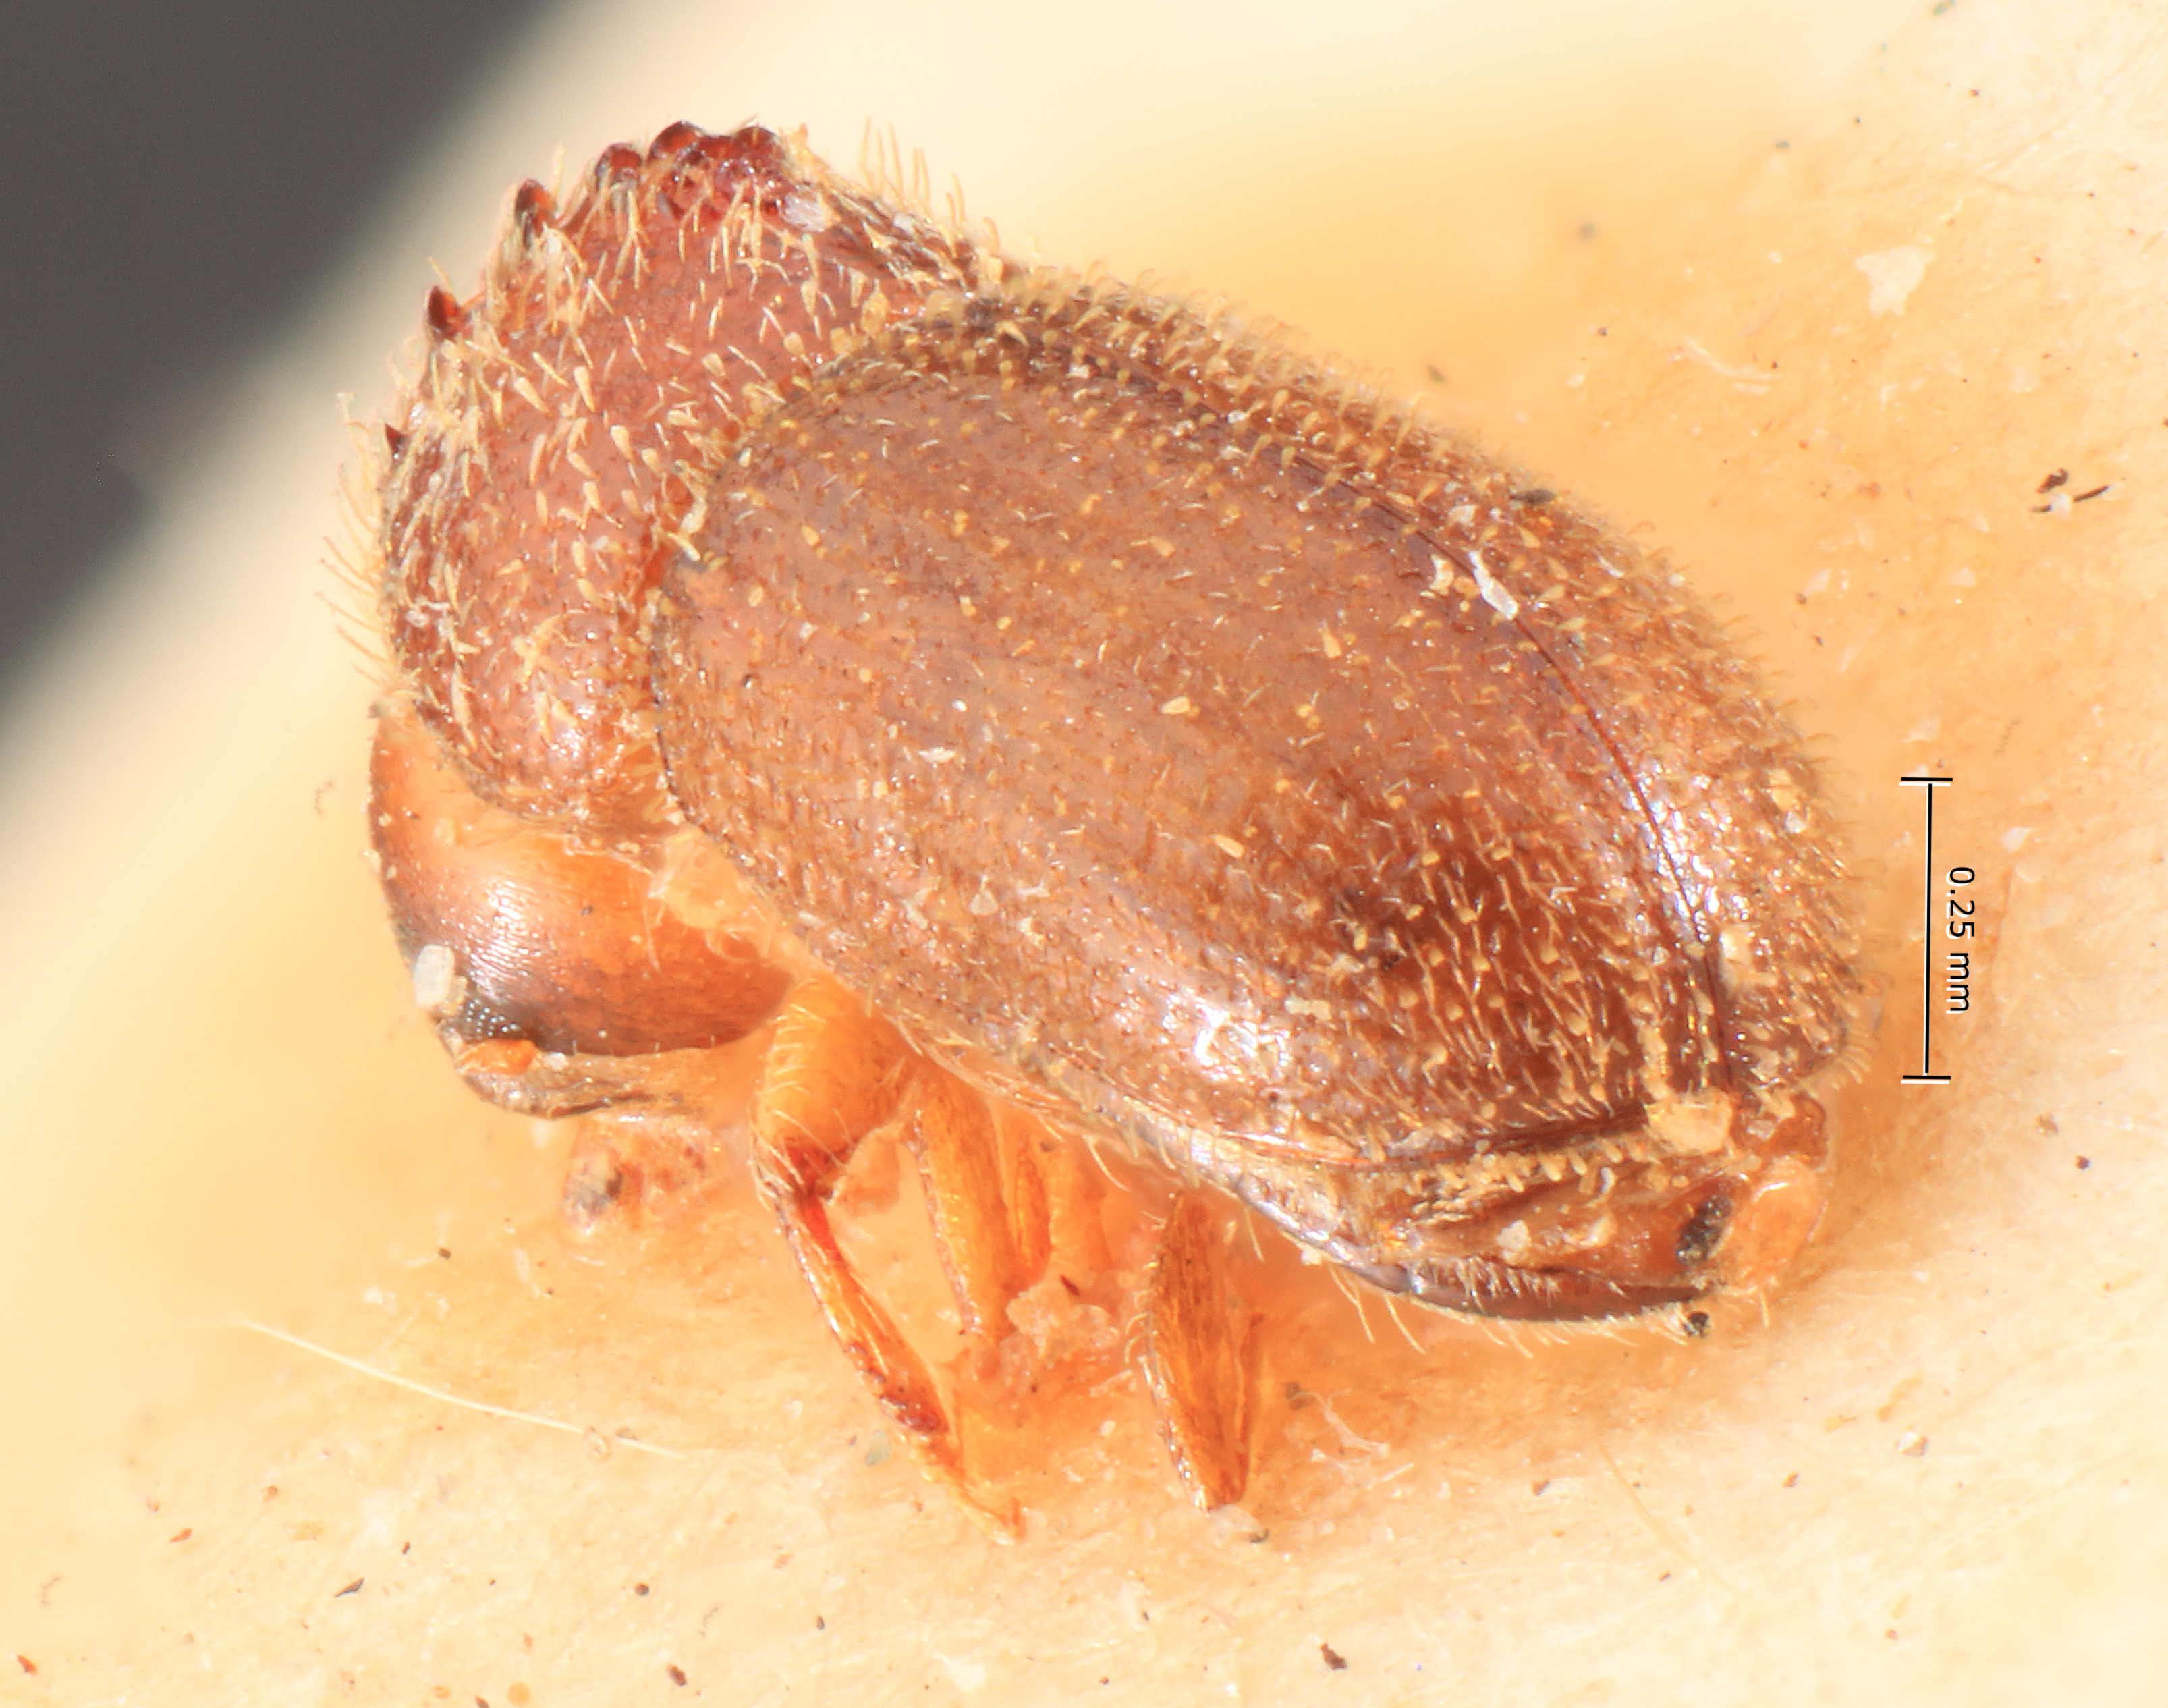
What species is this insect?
Stephanoderes agnatus
